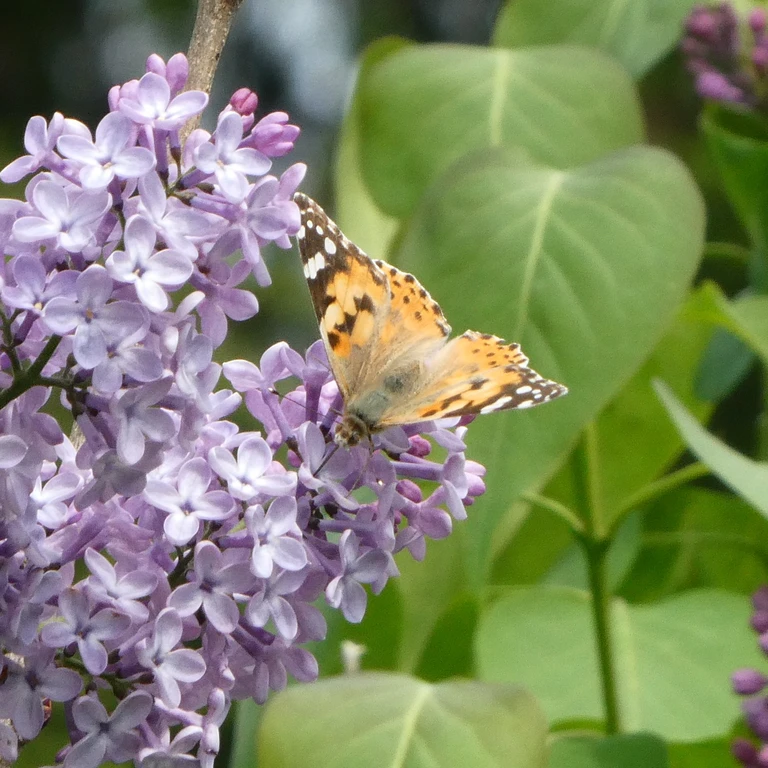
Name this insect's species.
Vanessa cardui
